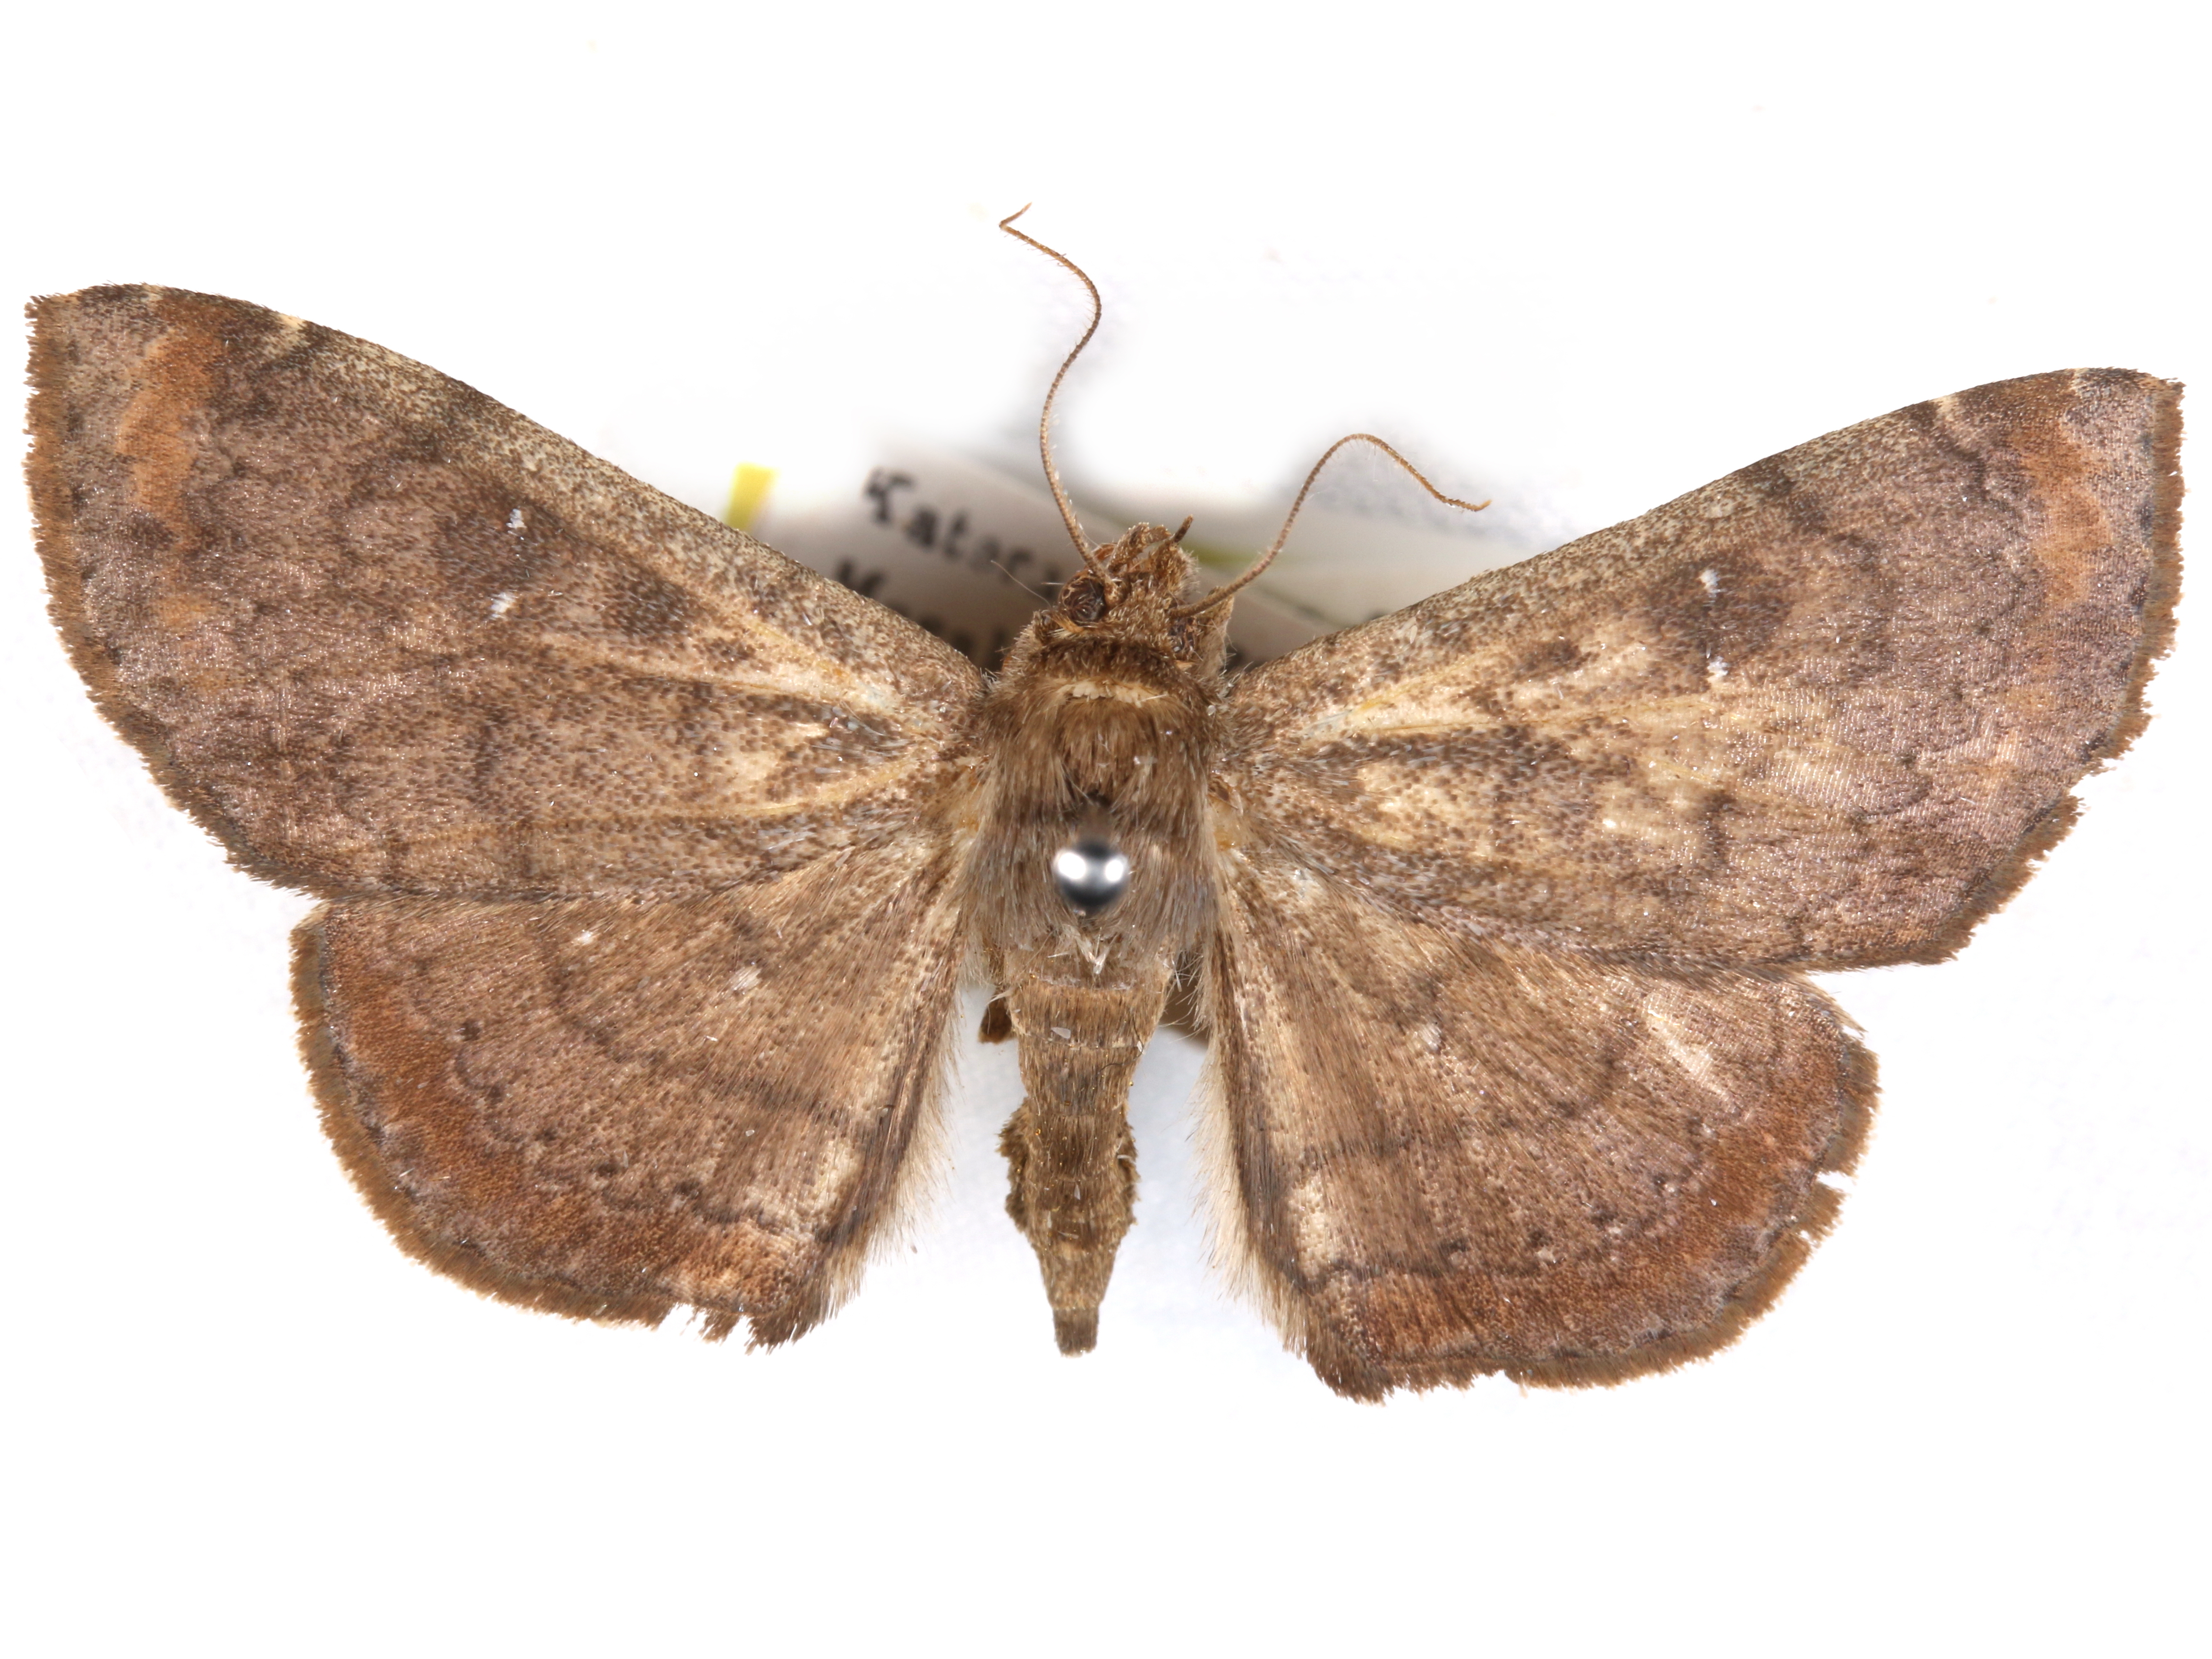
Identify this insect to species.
Tatorinia pallidipennis
